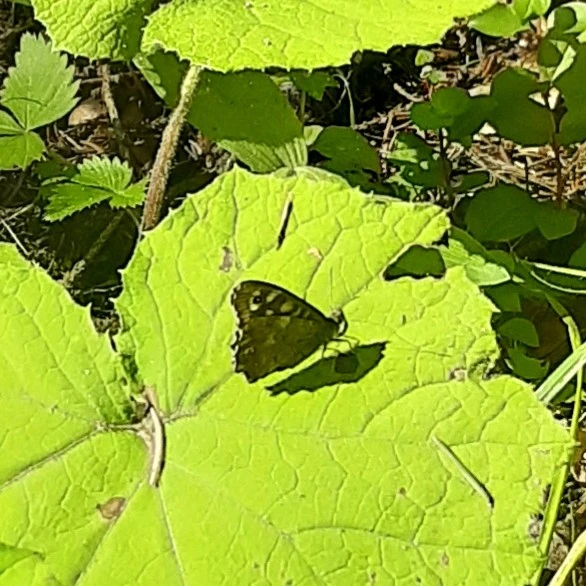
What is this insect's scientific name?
Pararge aegeria
